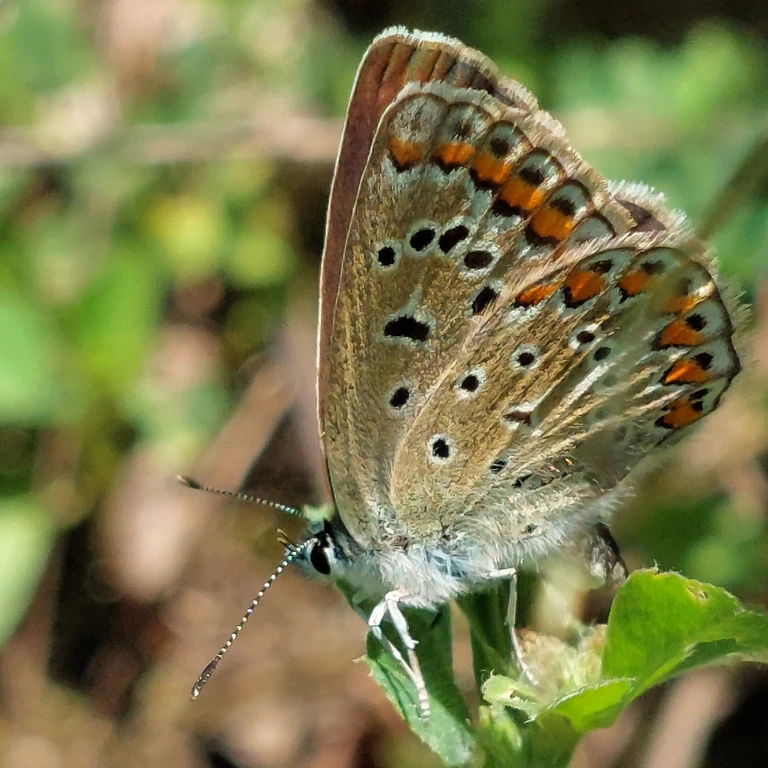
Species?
Polyommatus icarus
